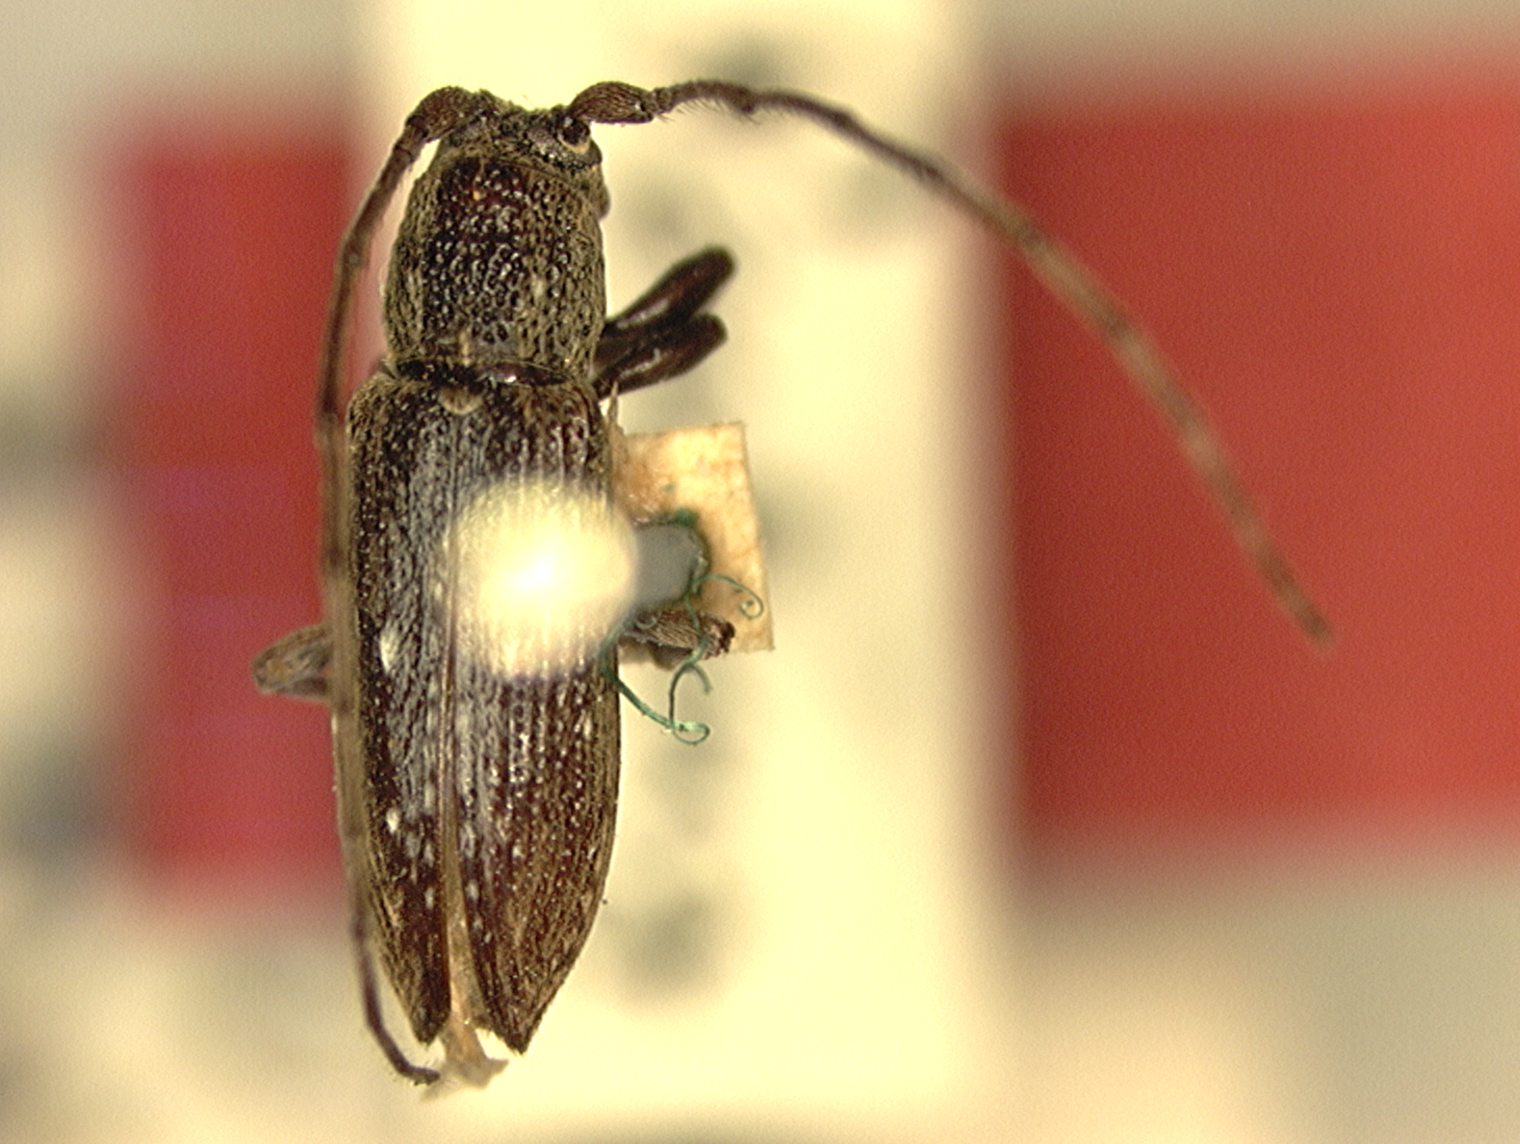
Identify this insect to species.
Sybra fuscosternalis
